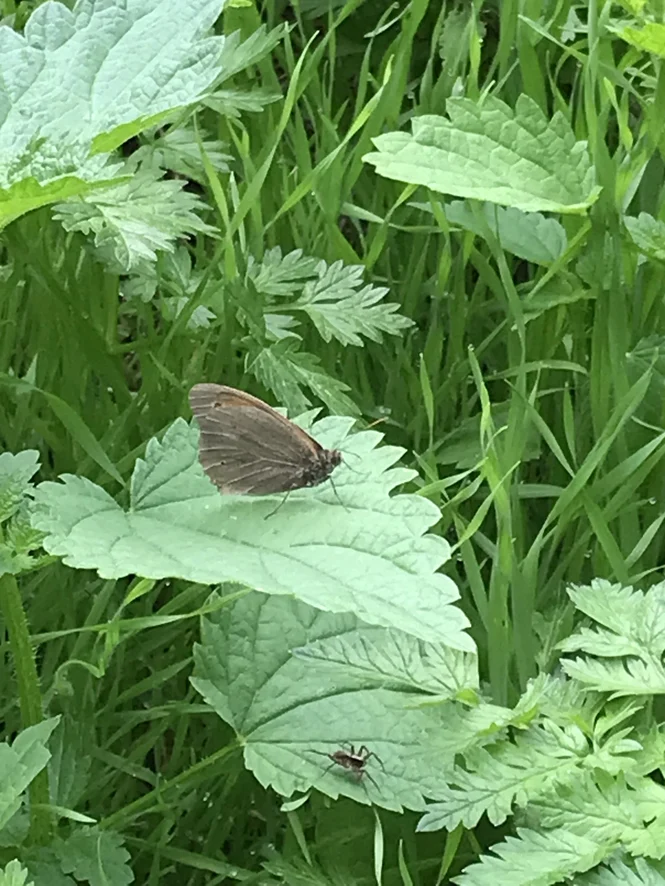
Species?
Maniola jurtina
